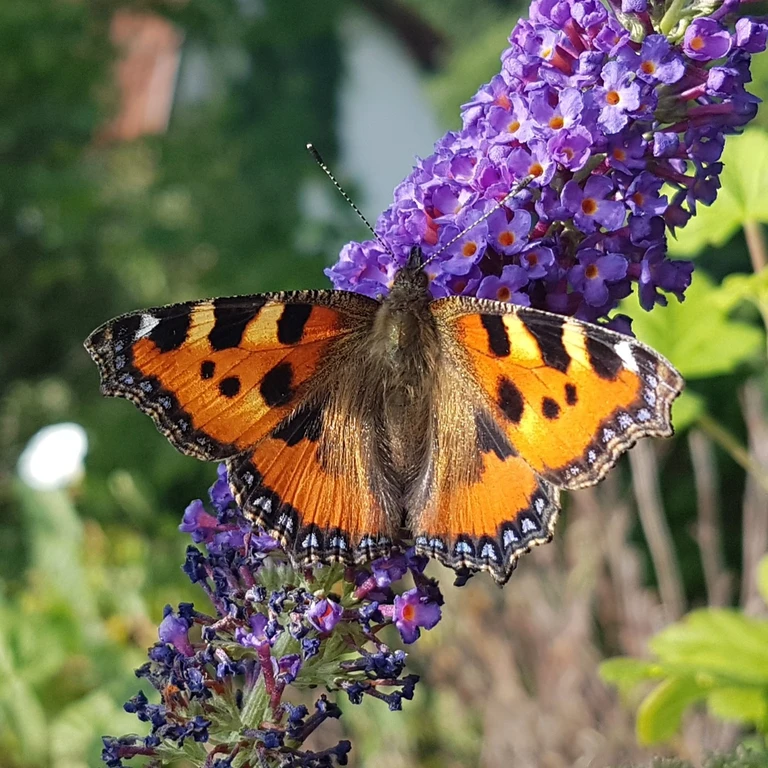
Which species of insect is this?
Aglais urticae
